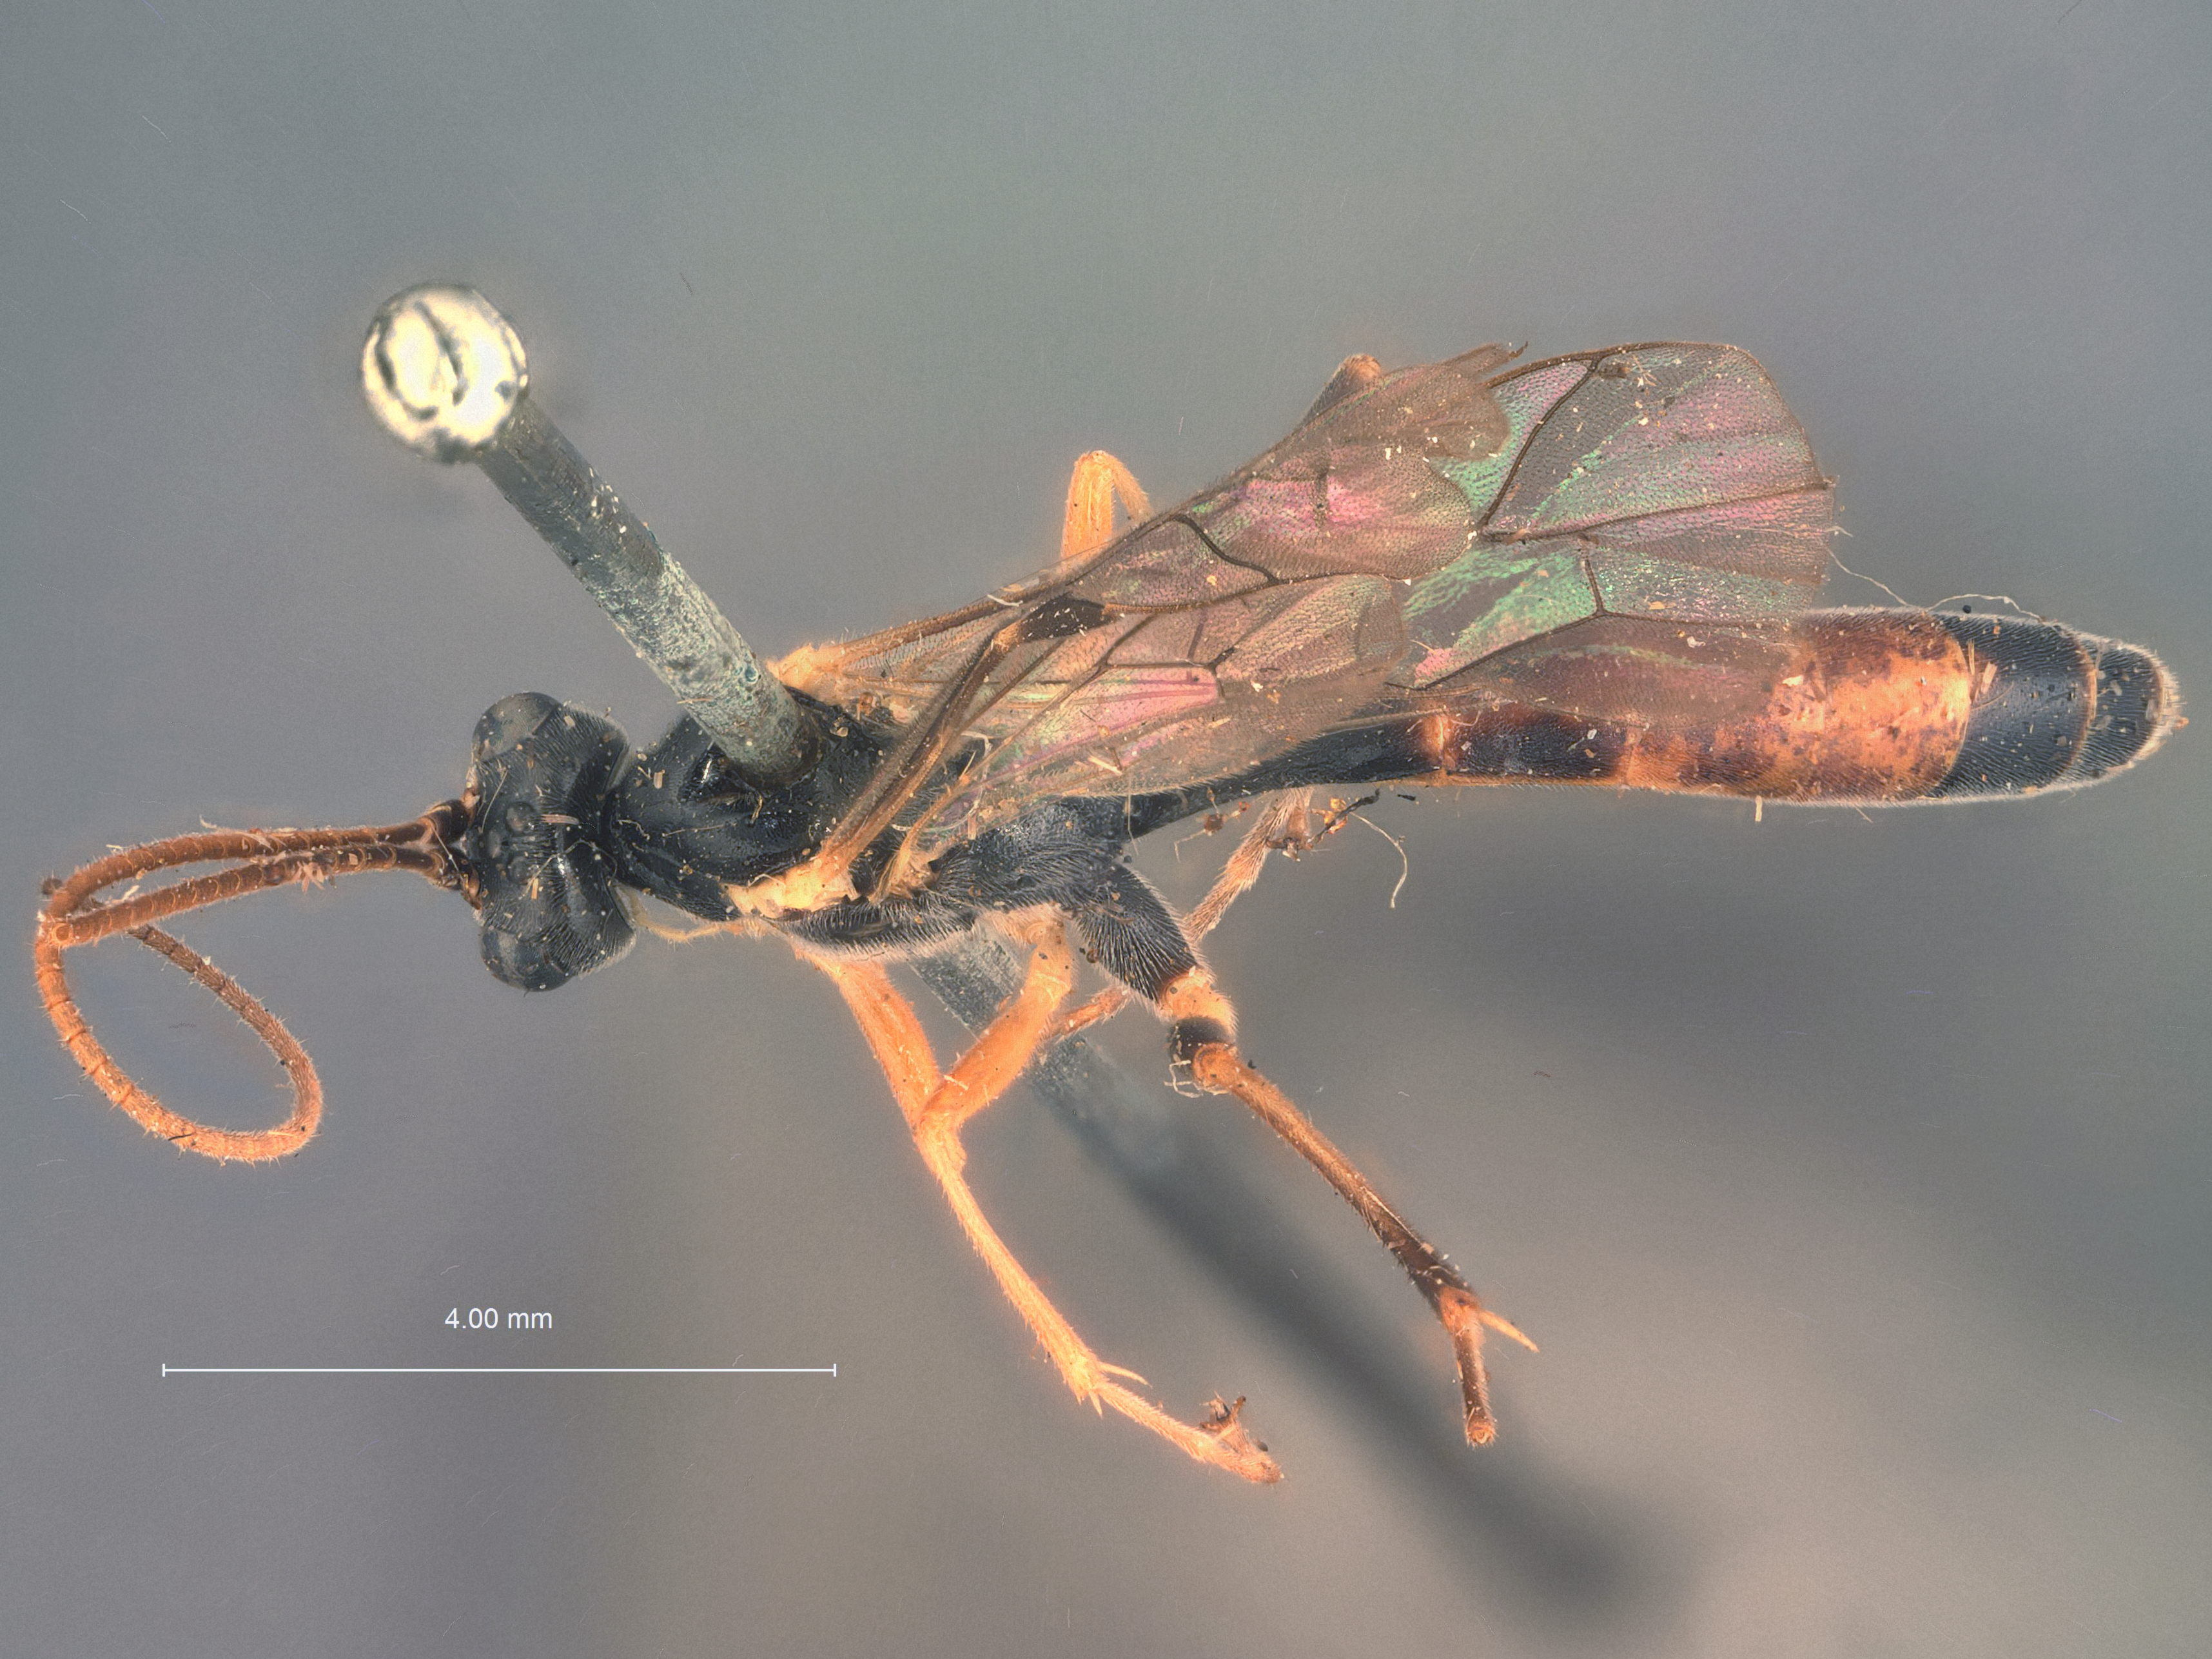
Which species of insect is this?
Hypocryptus seldoviae
